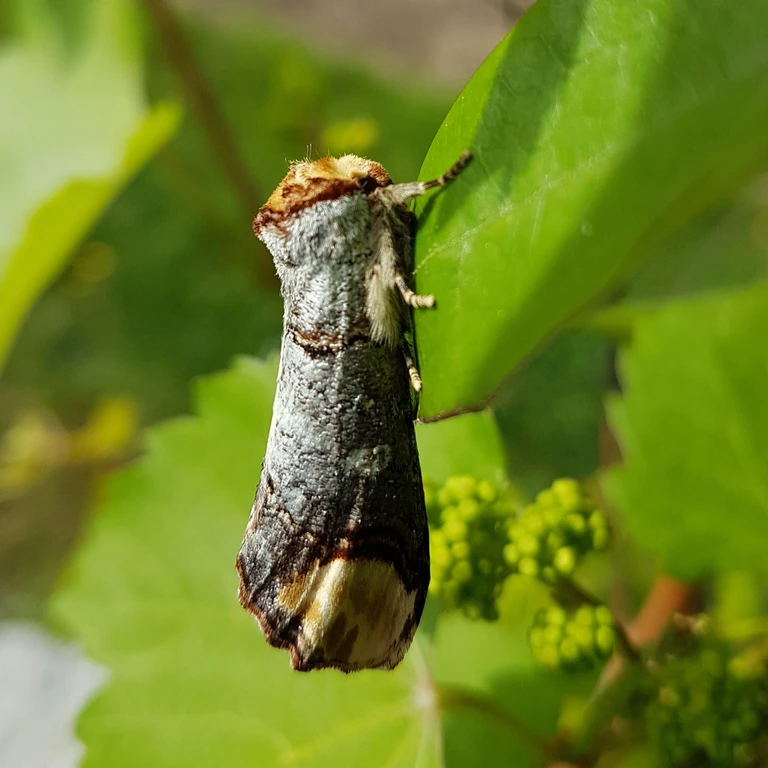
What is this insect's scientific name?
Phalera bucephala
